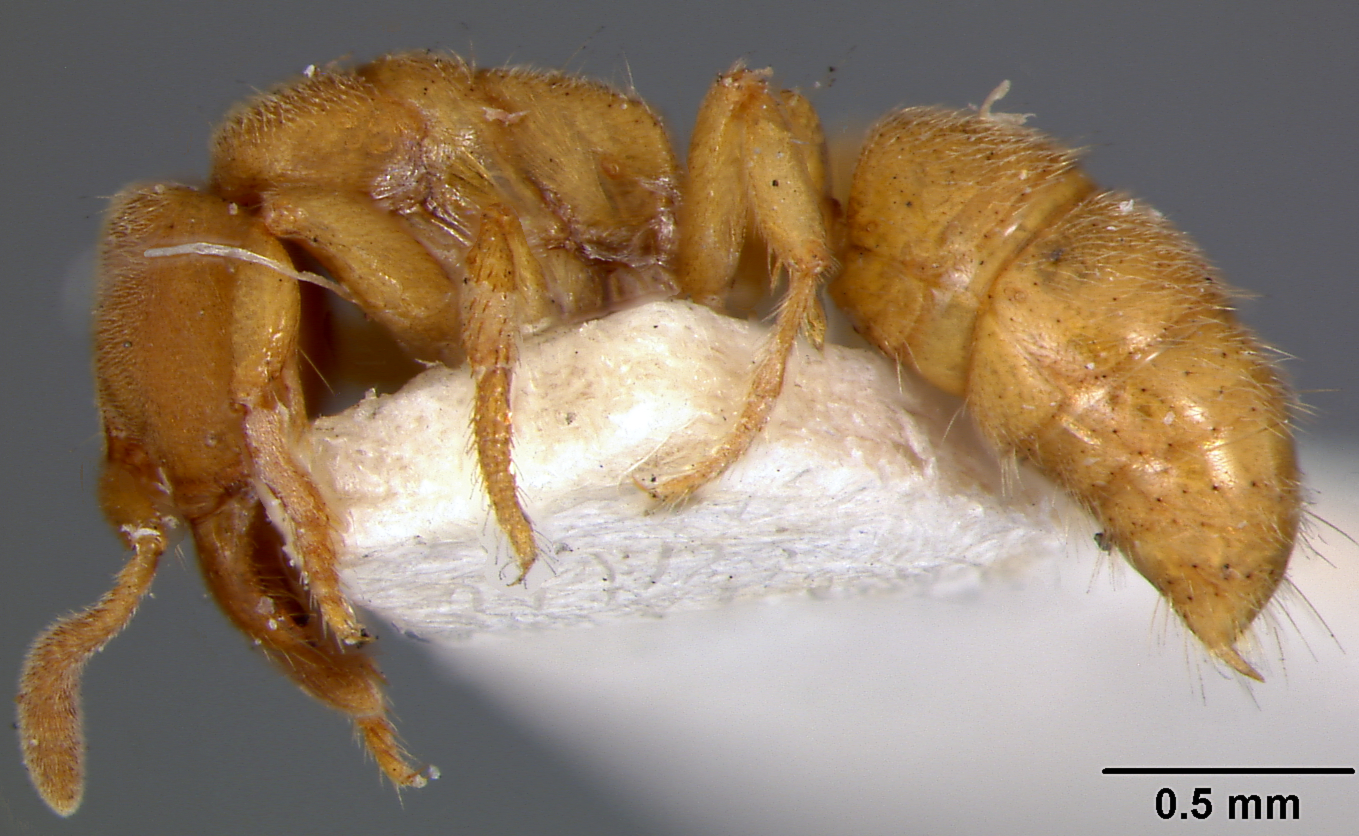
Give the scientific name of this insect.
Pachycondyla sauteri
